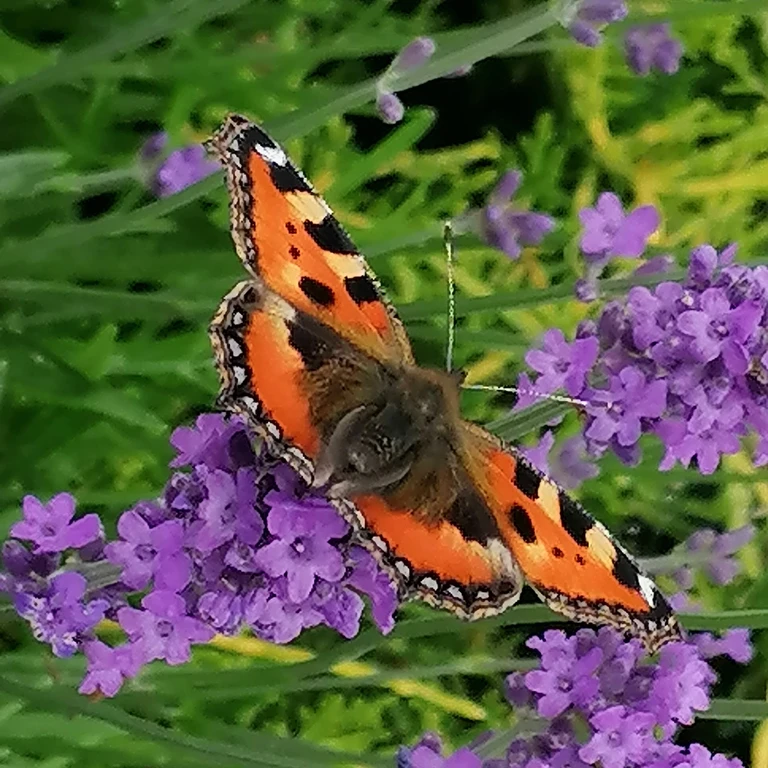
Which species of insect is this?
Aglais urticae
